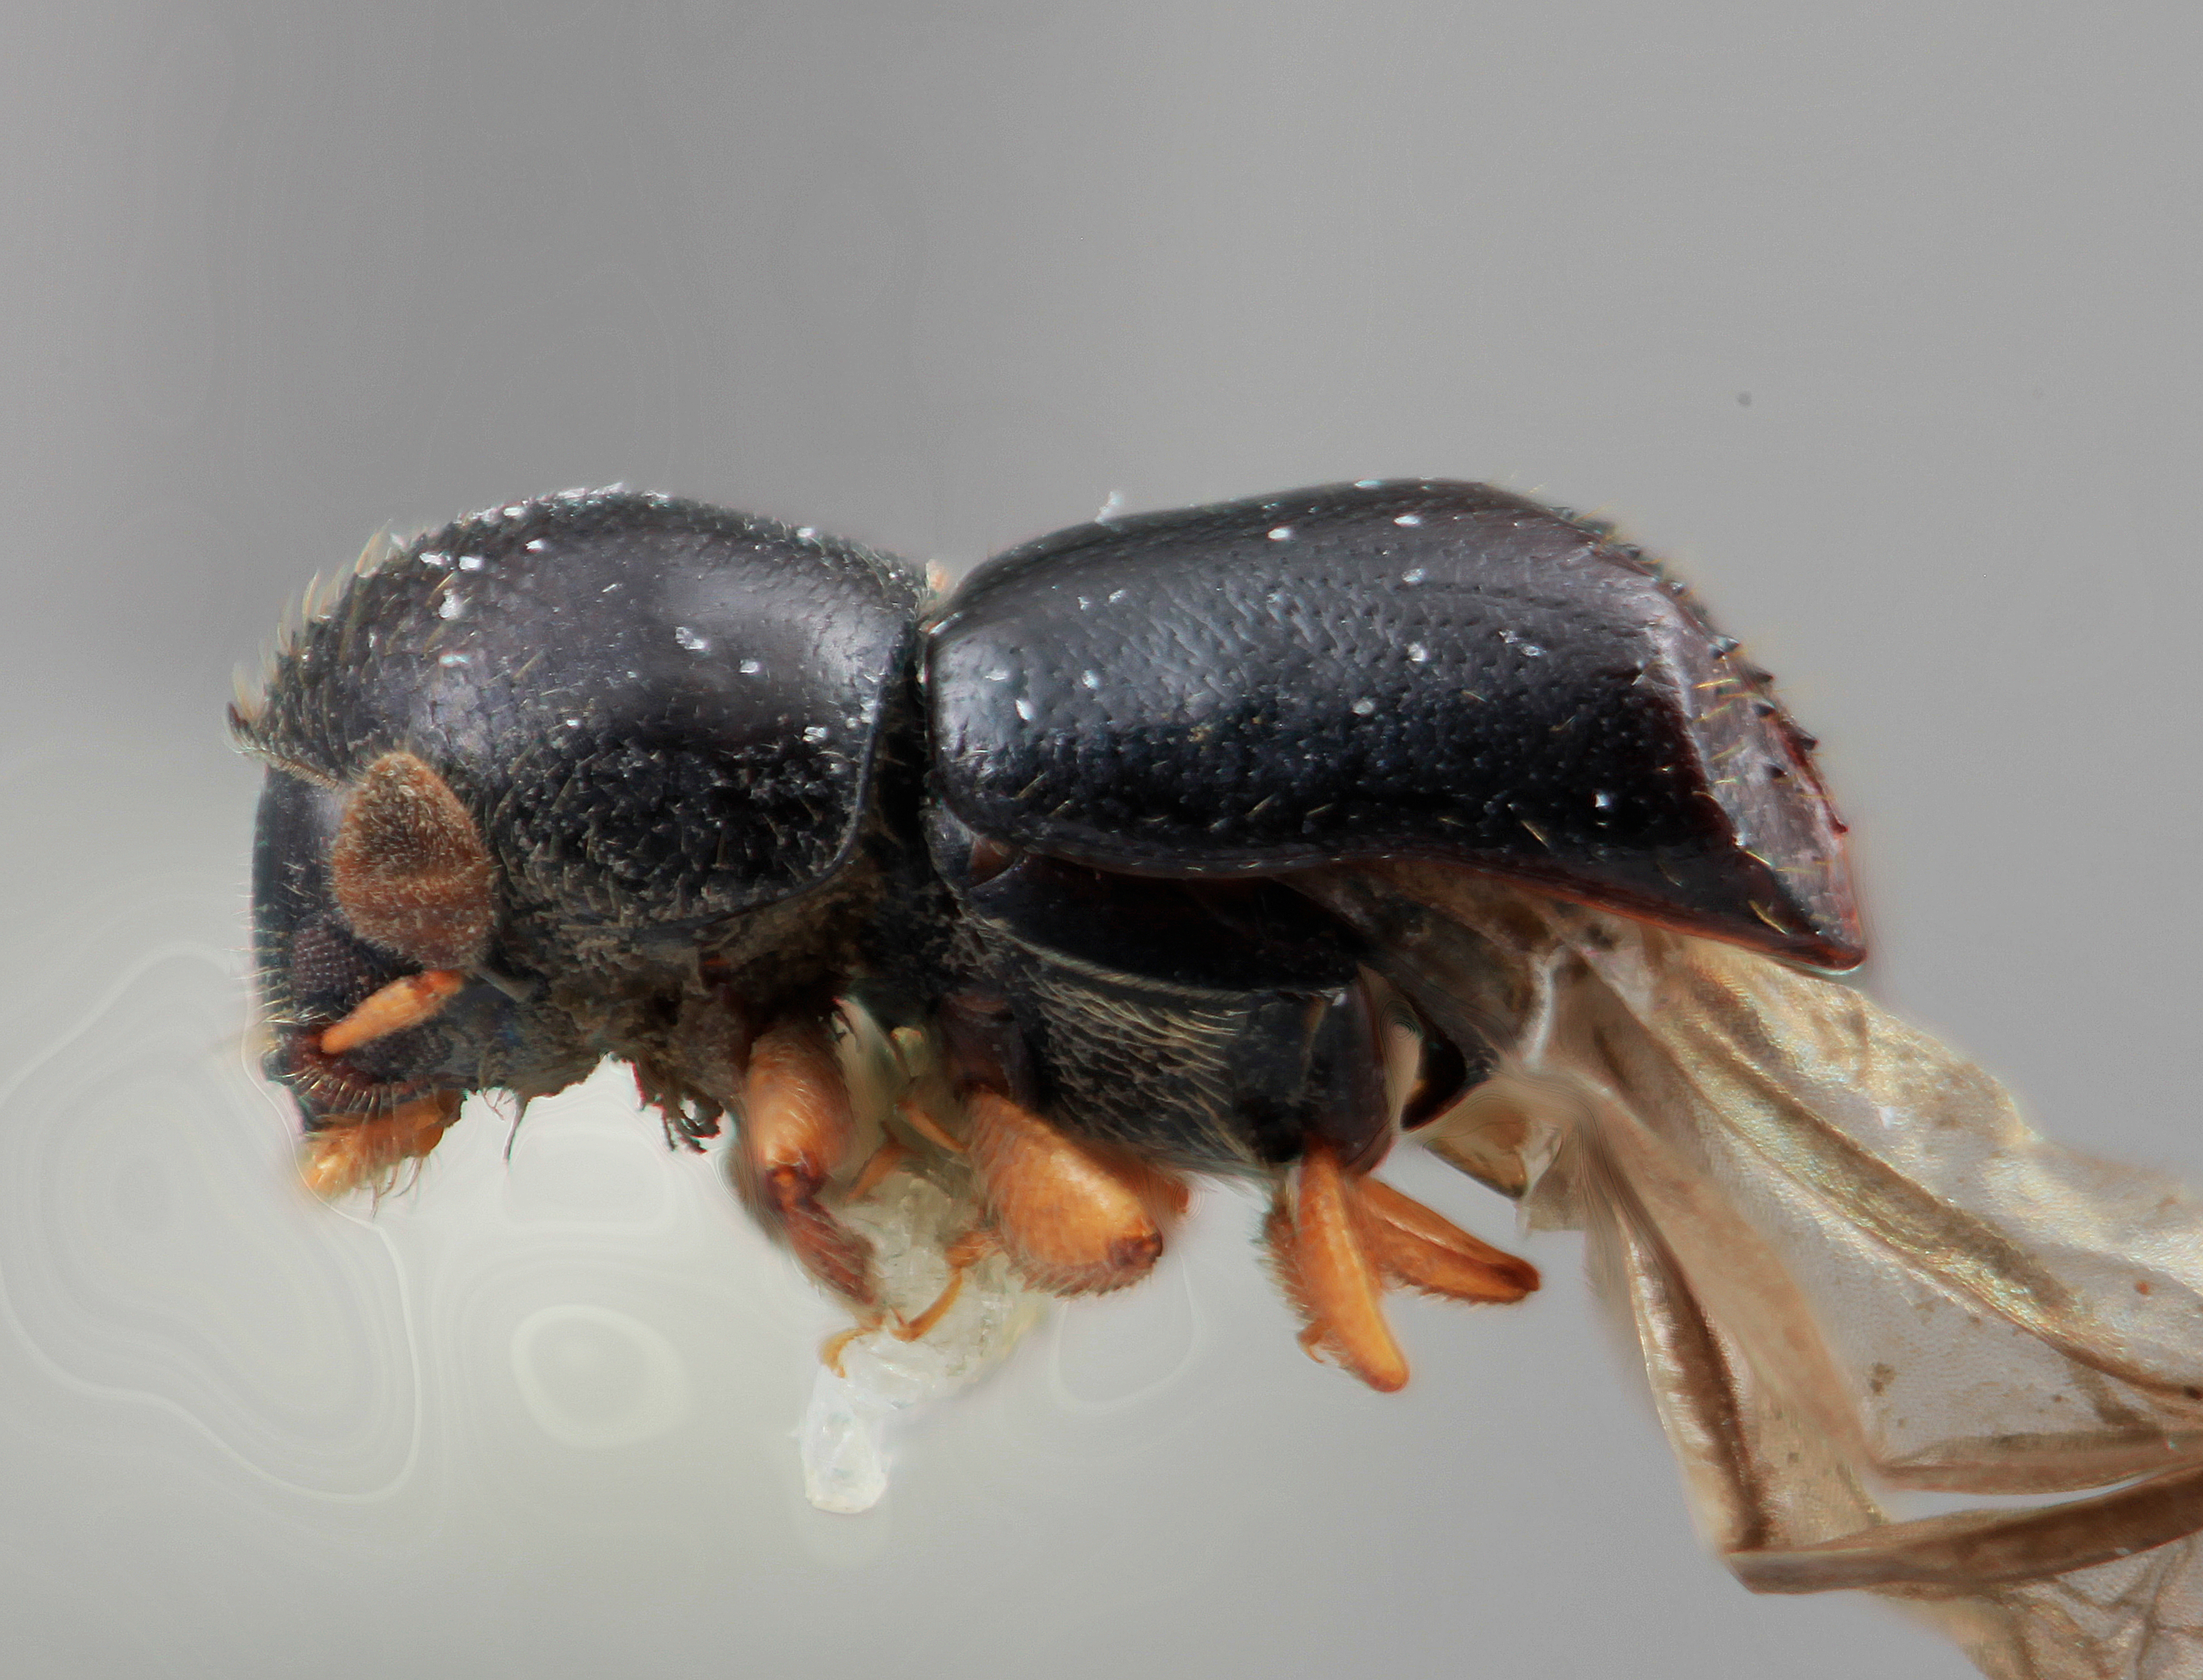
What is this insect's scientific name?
Corthylus pseudoandinus
